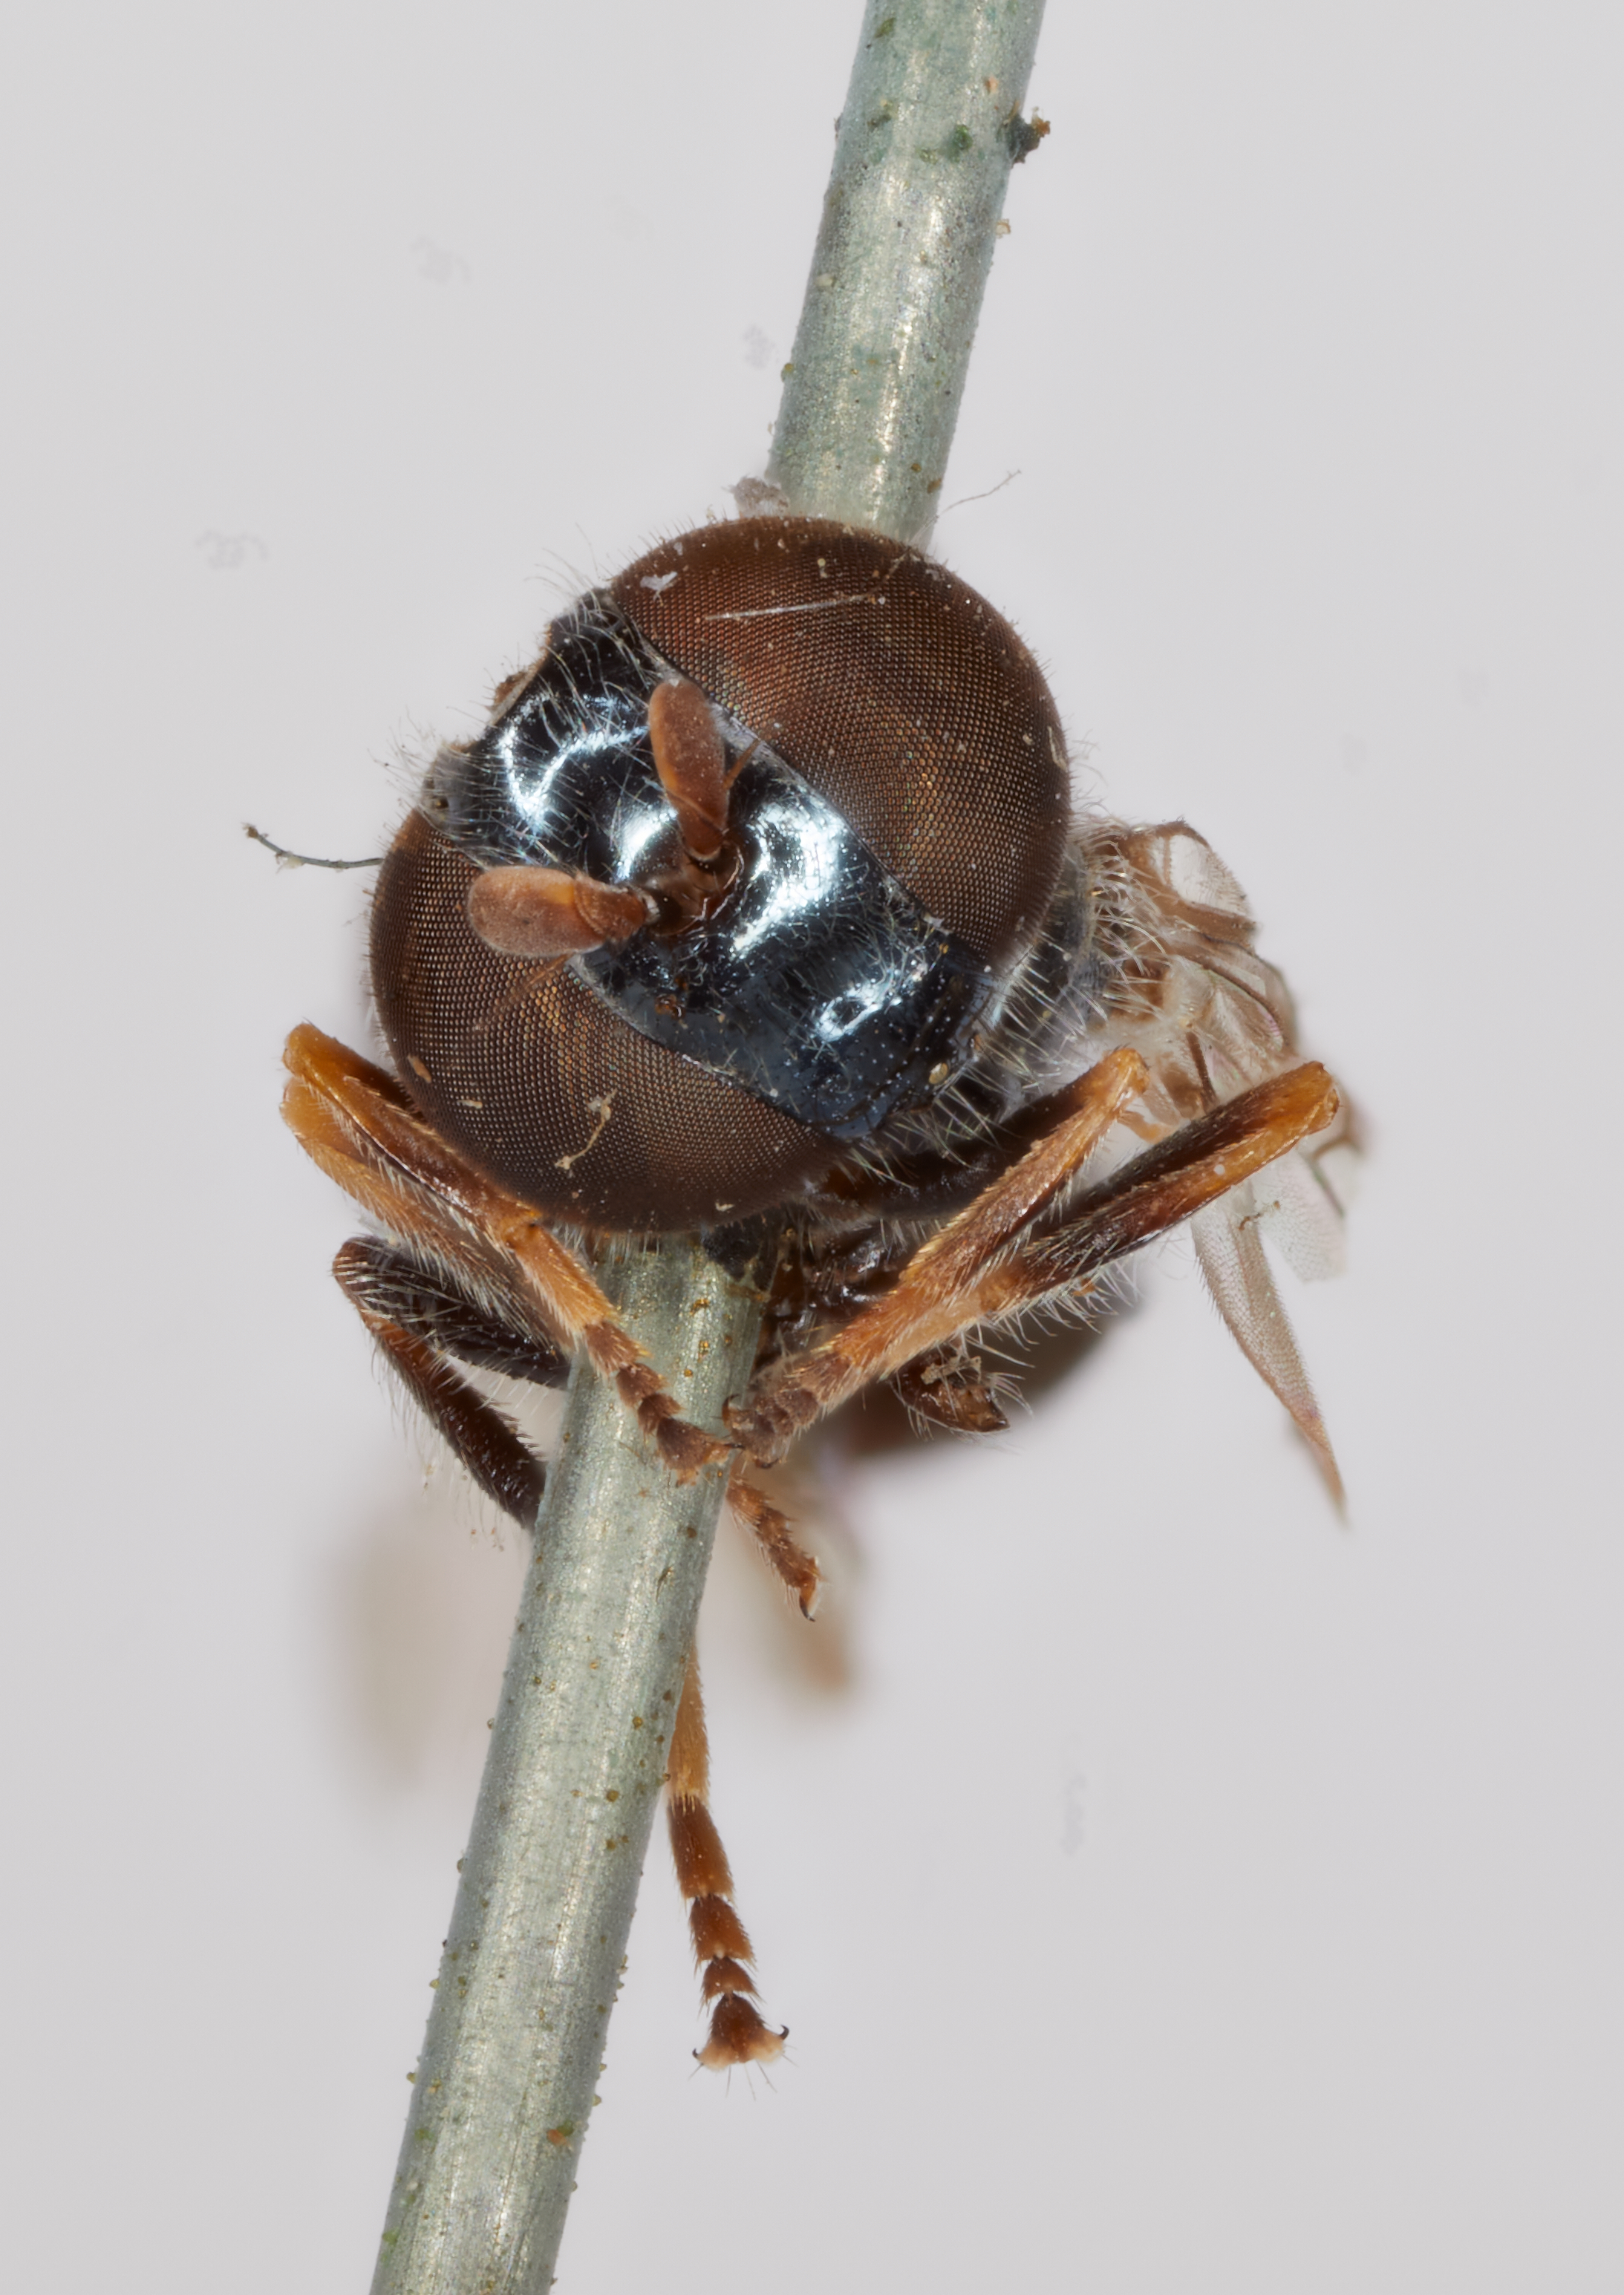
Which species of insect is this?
Pipiza pistacoides
